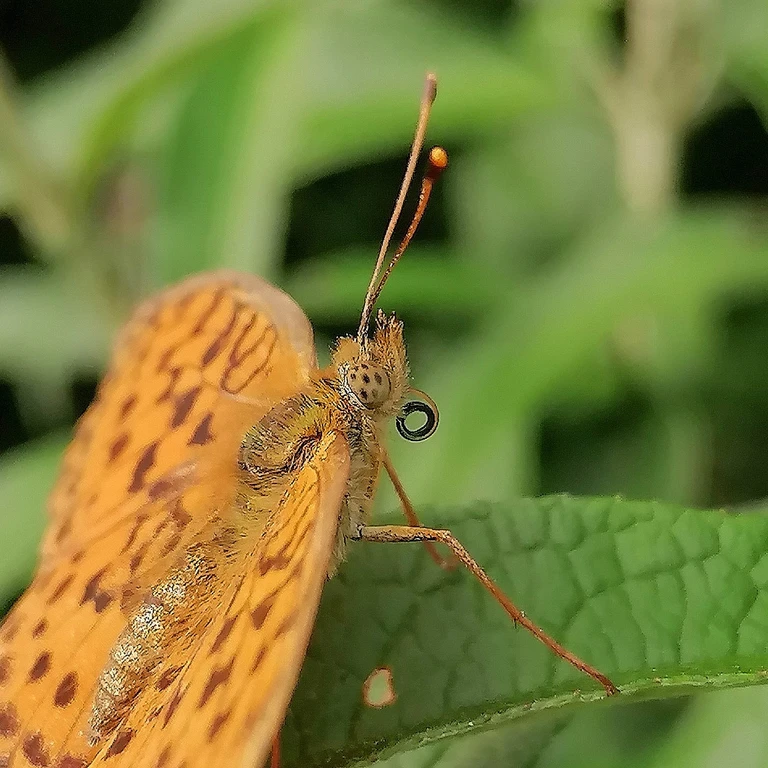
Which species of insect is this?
Brenthis daphne
